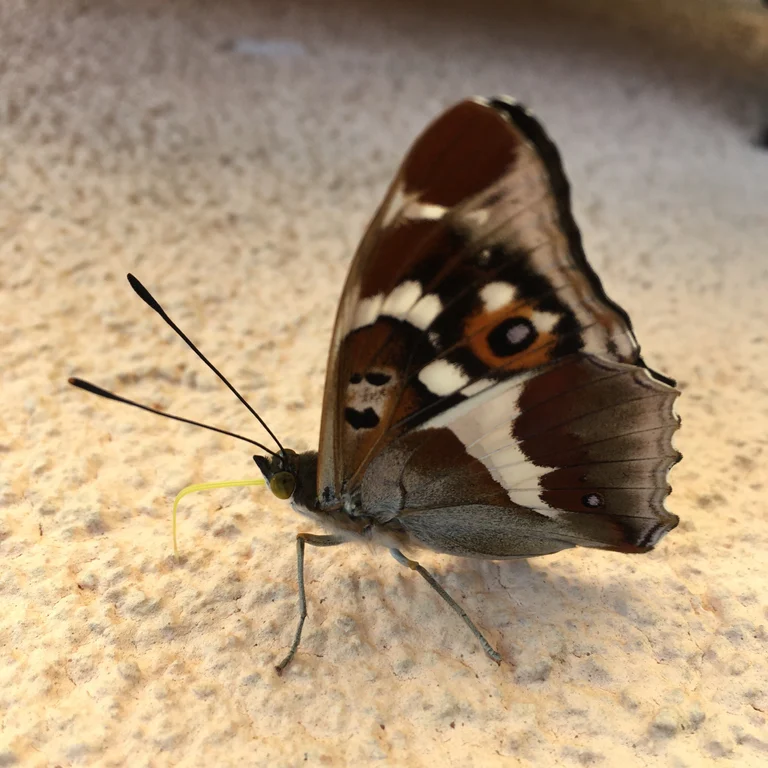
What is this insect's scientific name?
Apatura iris
